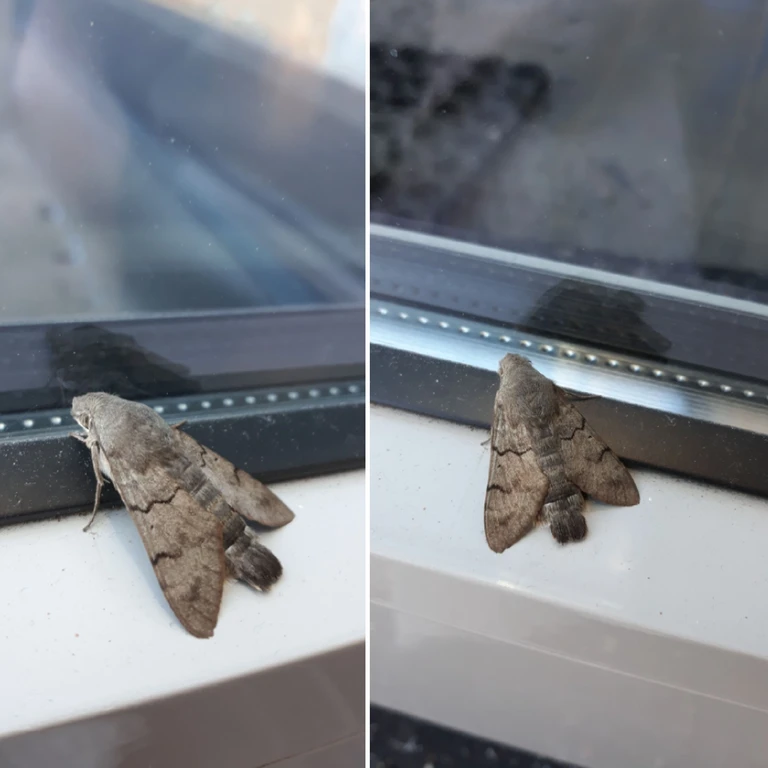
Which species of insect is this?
Macroglossum stellatarum
